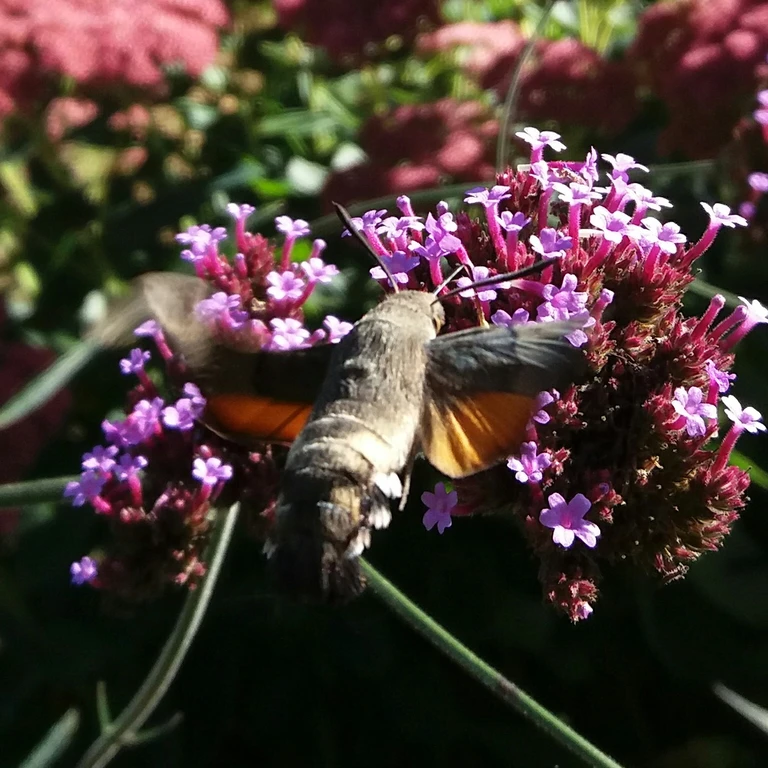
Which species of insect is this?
Macroglossum stellatarum
